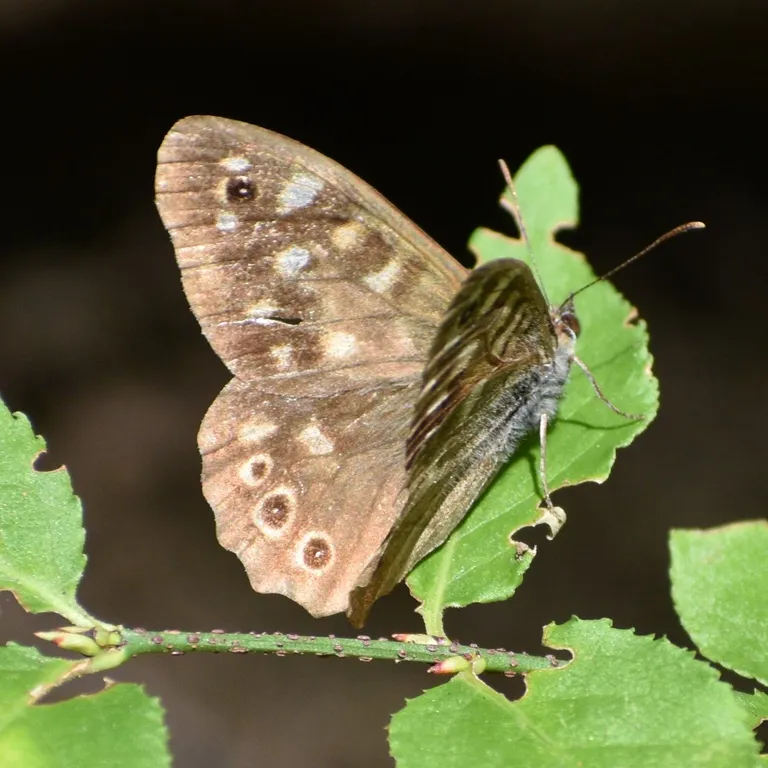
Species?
Pararge aegeria
